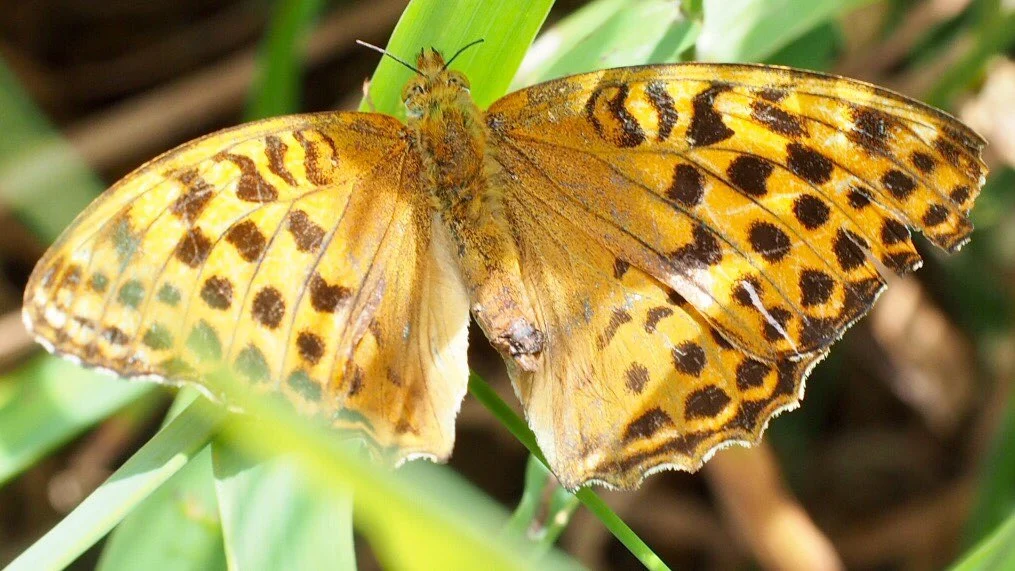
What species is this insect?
Argynnis paphia
